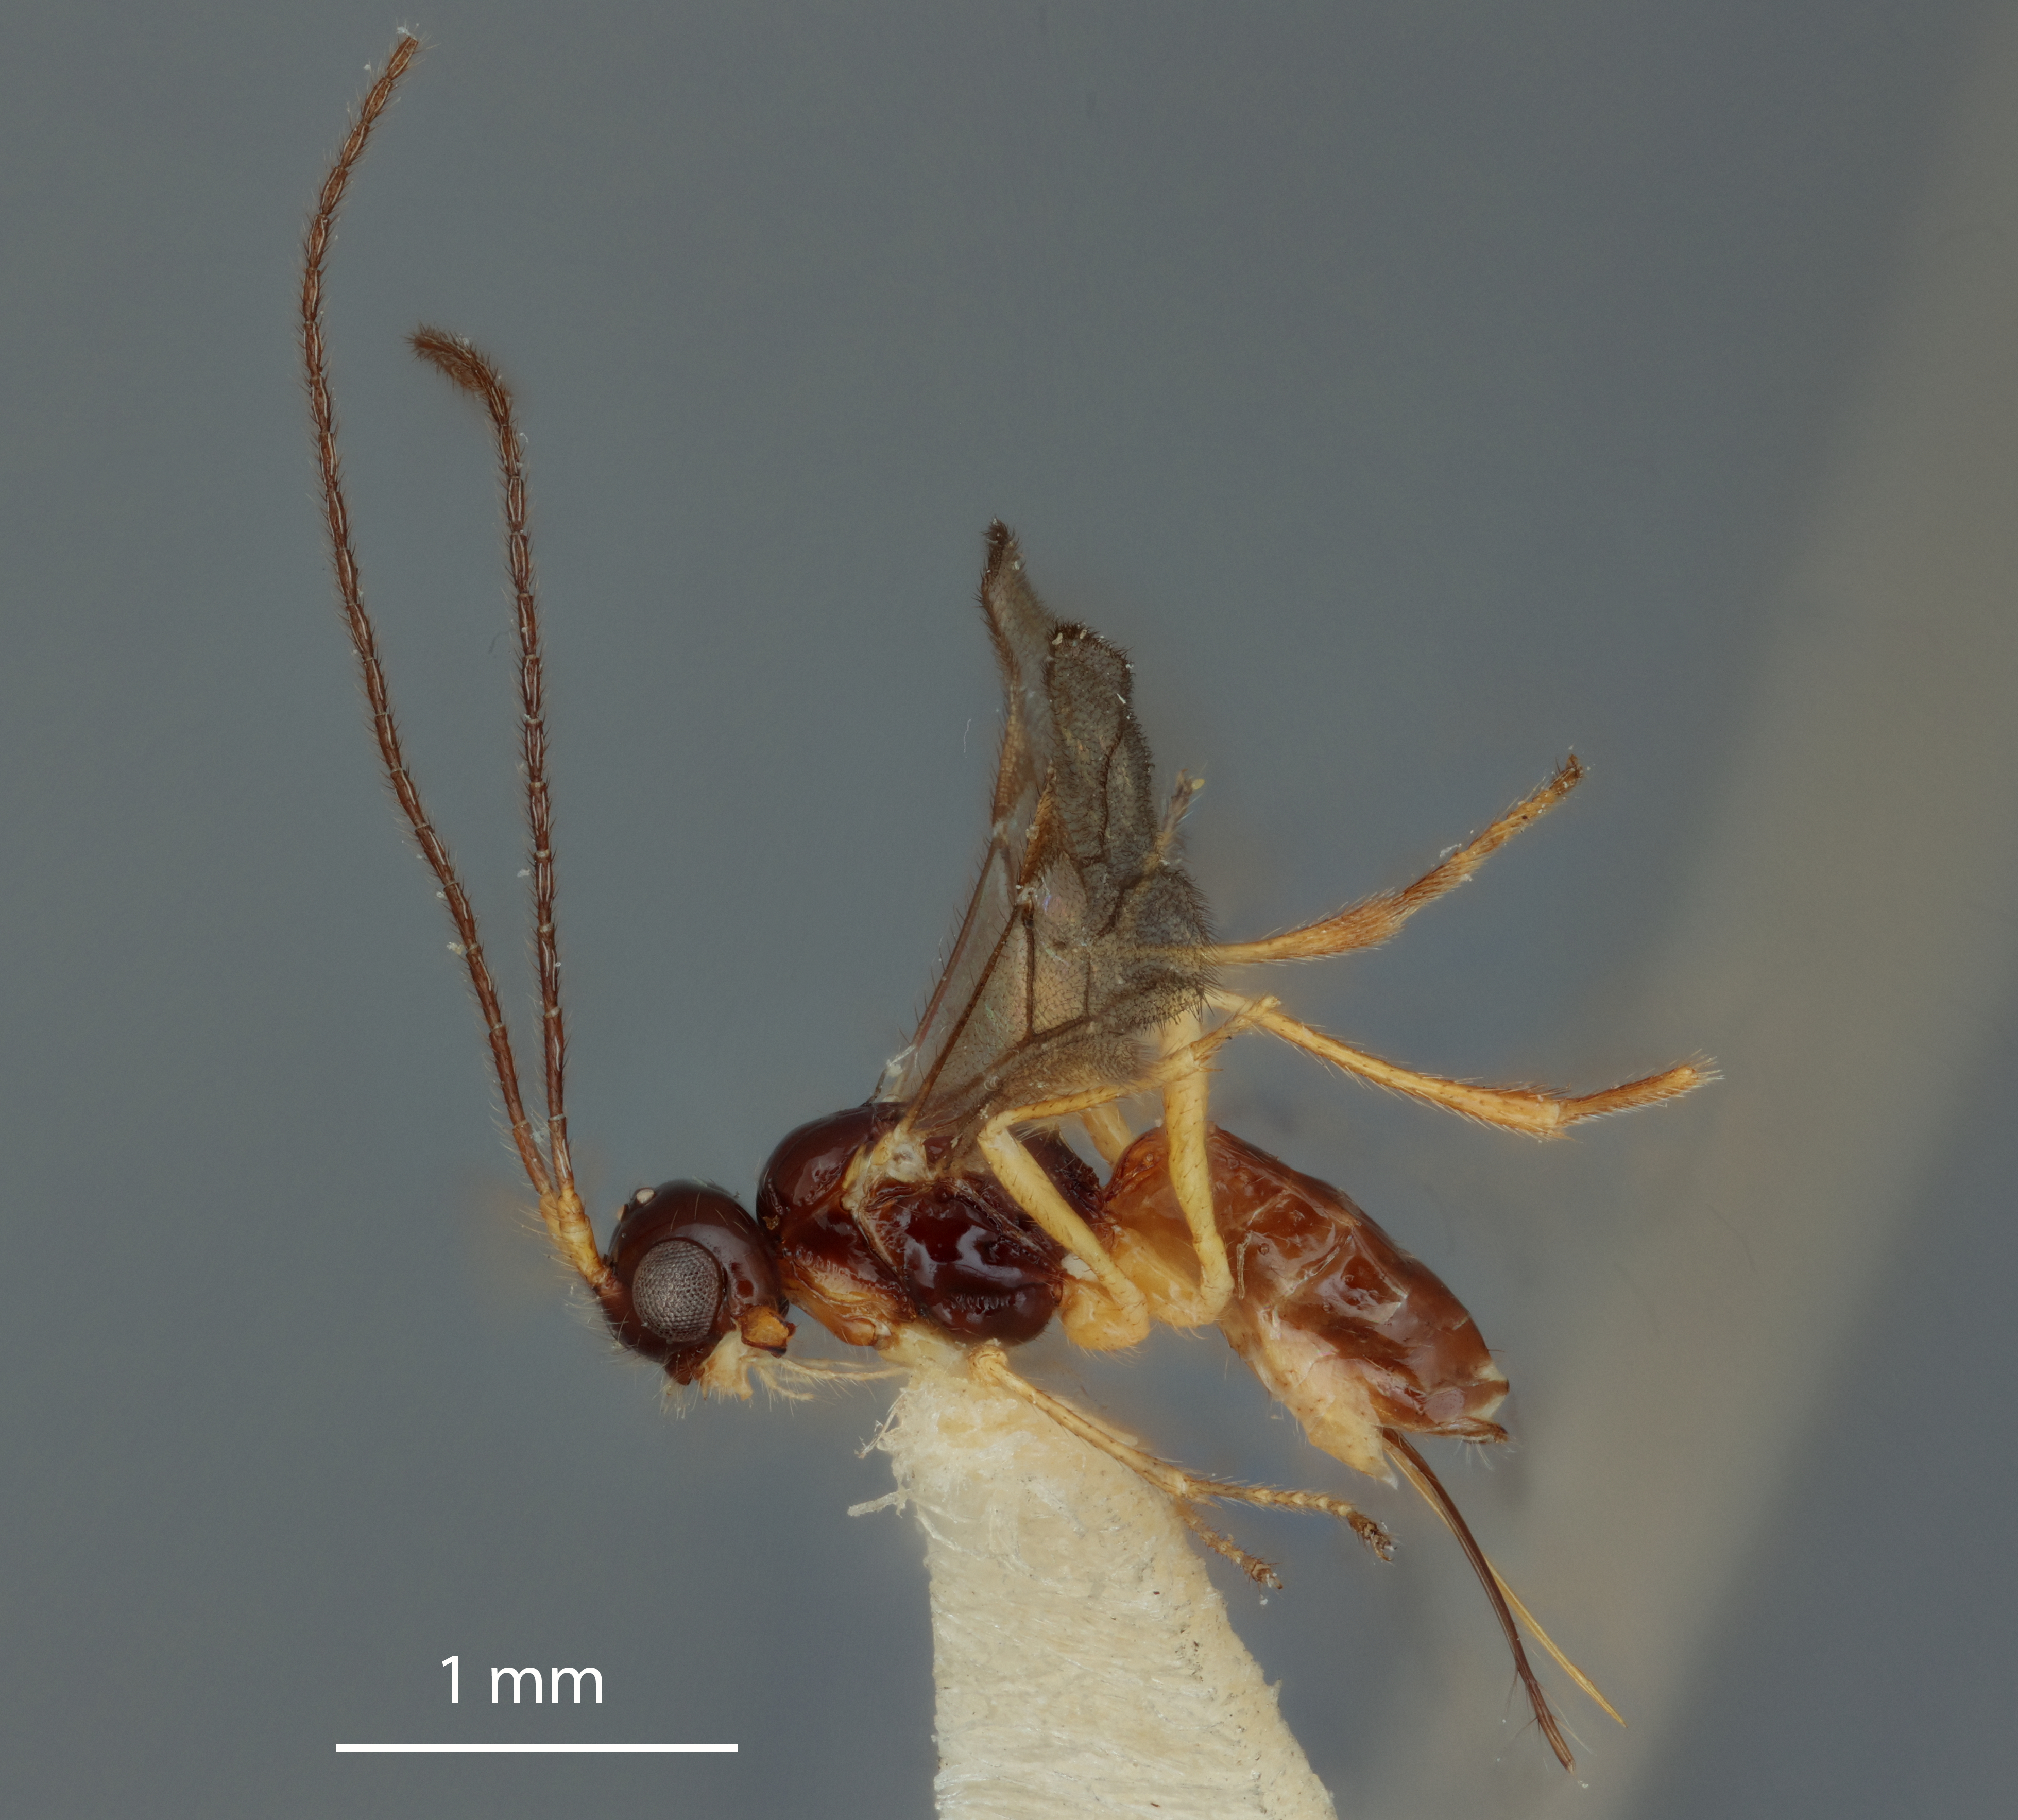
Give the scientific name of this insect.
Aphaereta dipterica
